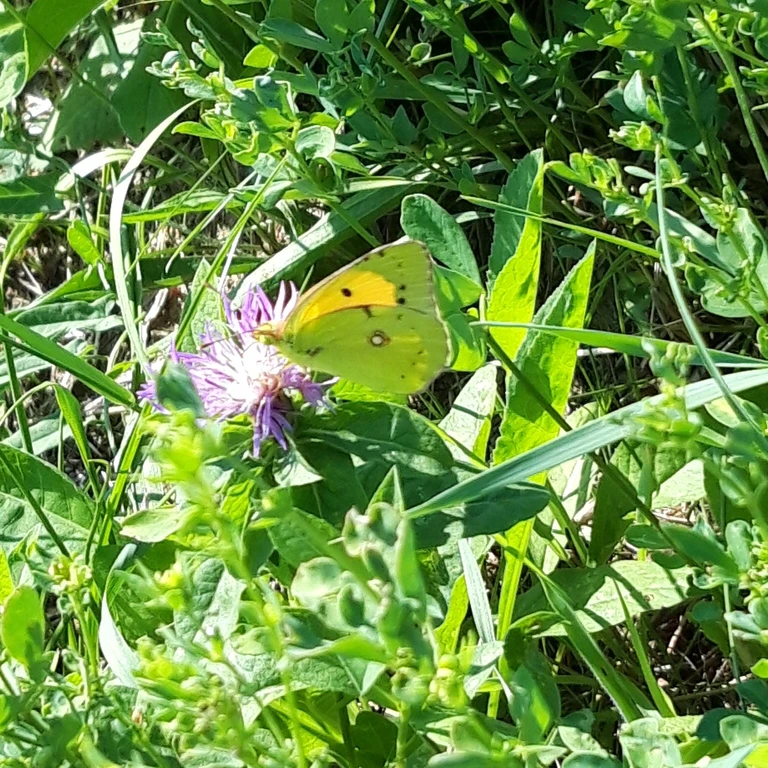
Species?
Colias croceus
